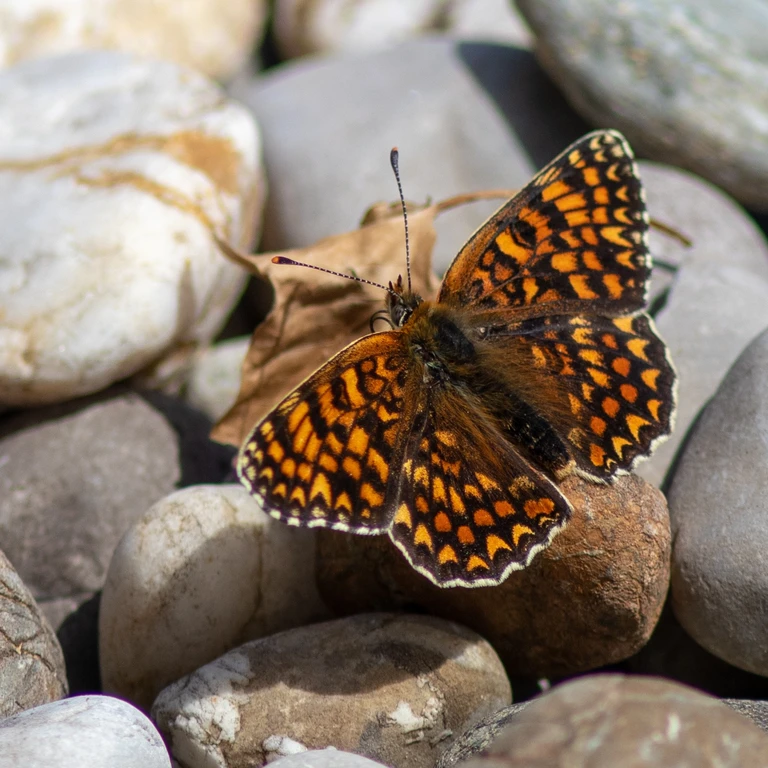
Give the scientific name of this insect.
Melitaea phoebe
